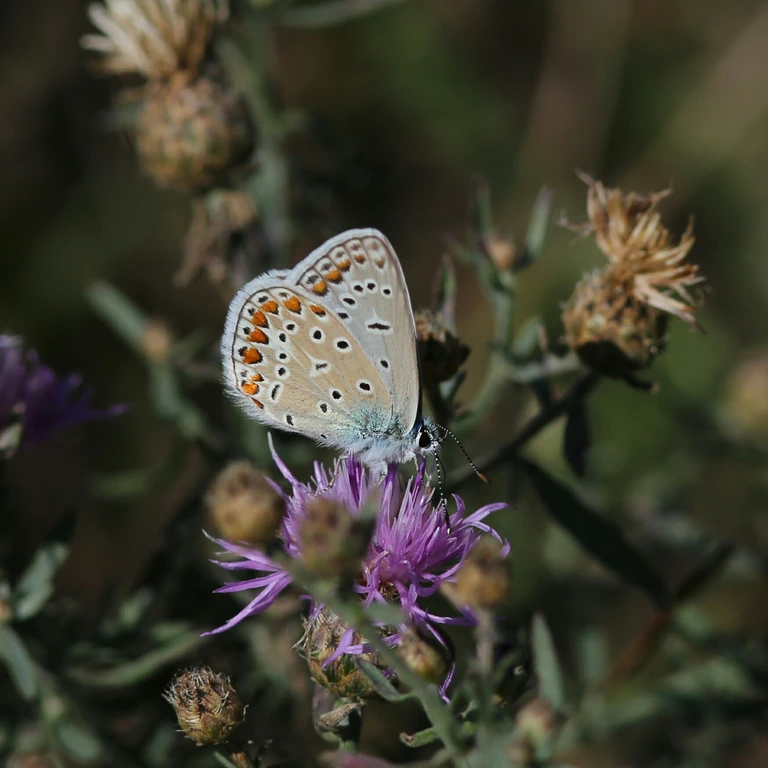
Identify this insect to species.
Polyommatus icarus
